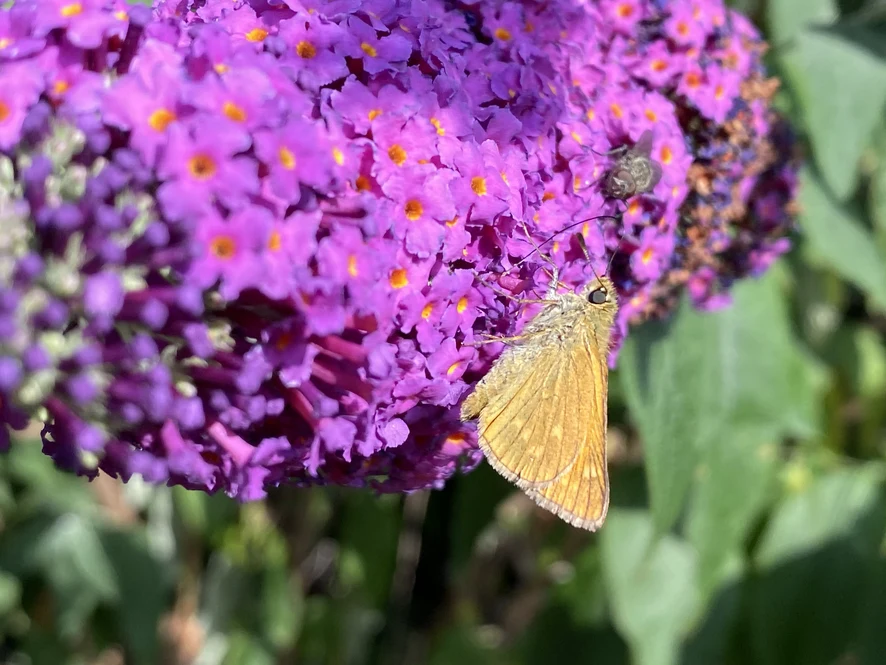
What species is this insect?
Ochlodes sylvanus (also Ochlodes venata)
